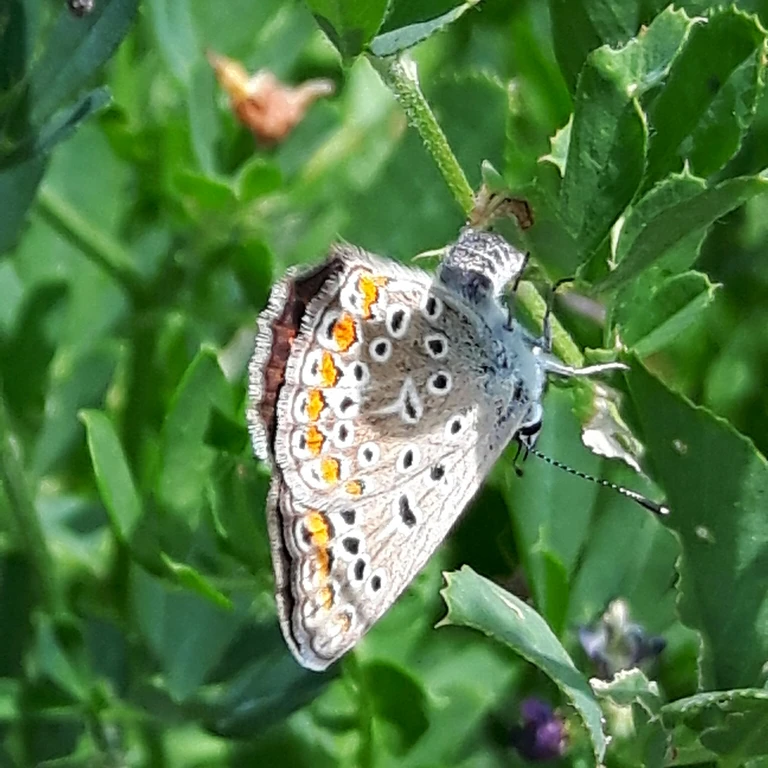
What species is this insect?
Polyommatus icarus
